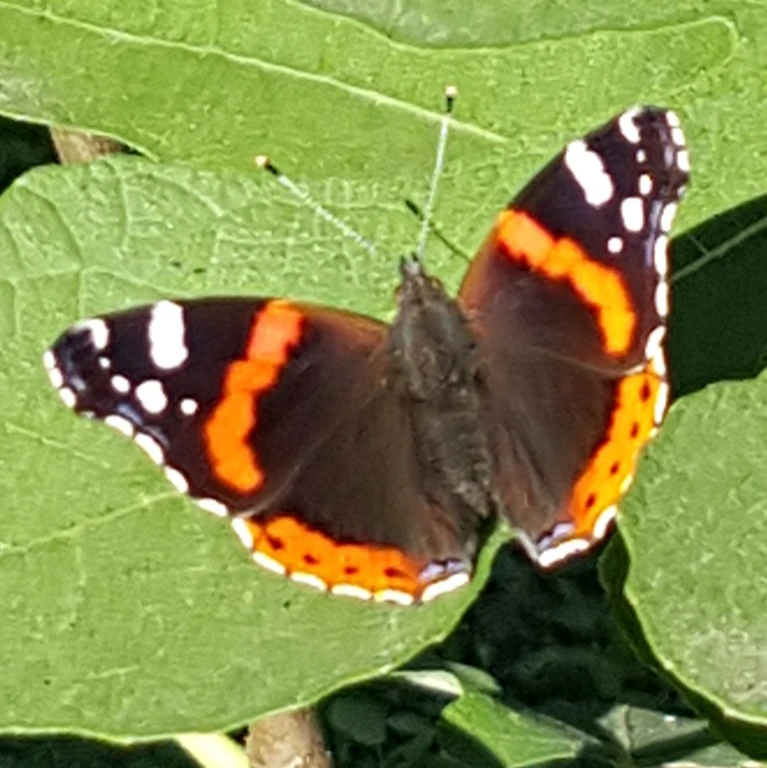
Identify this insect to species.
Vanessa atalanta
